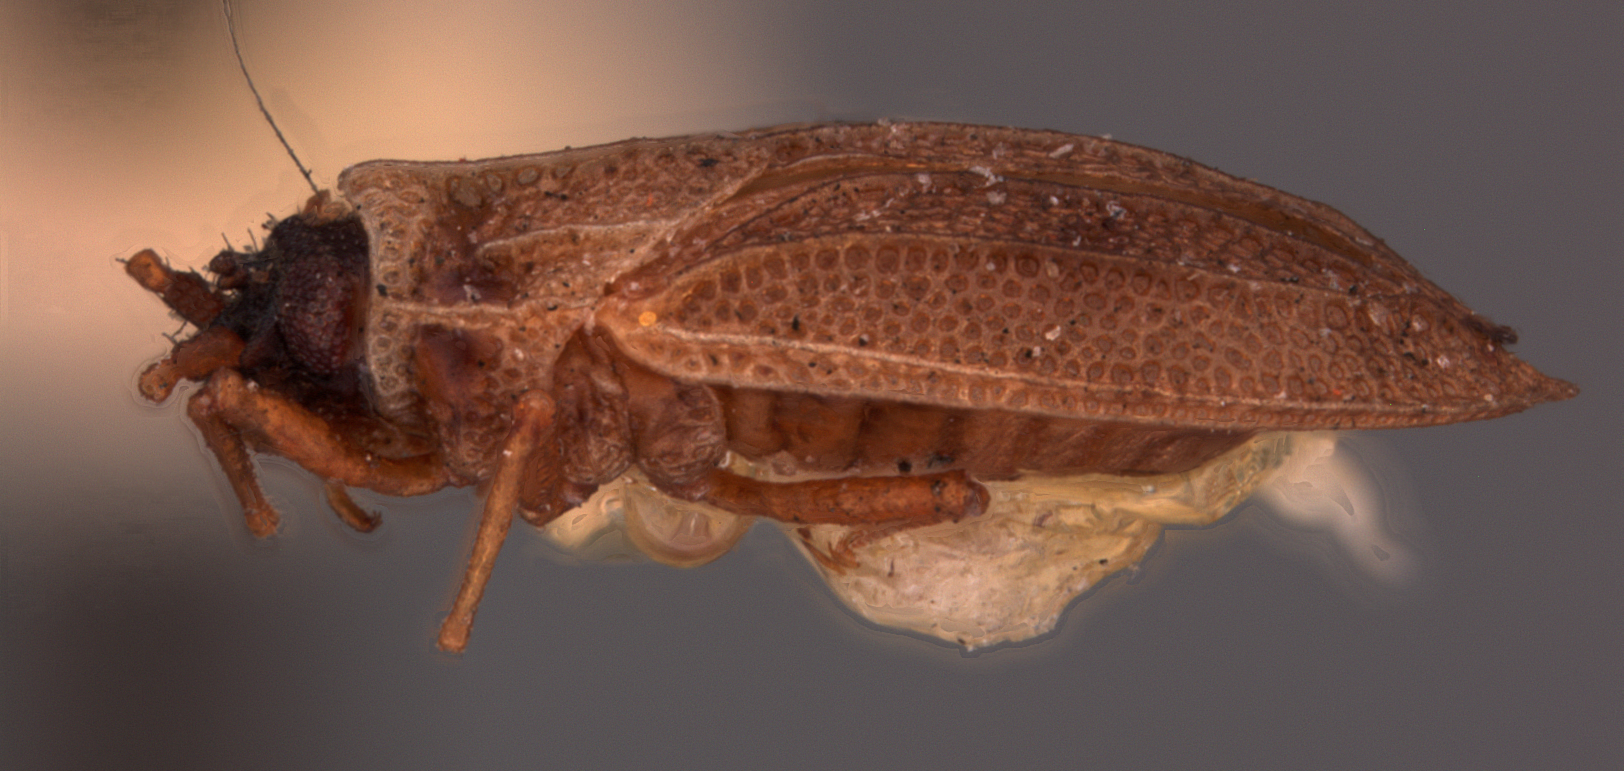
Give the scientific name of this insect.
Acalypta nyctalis
